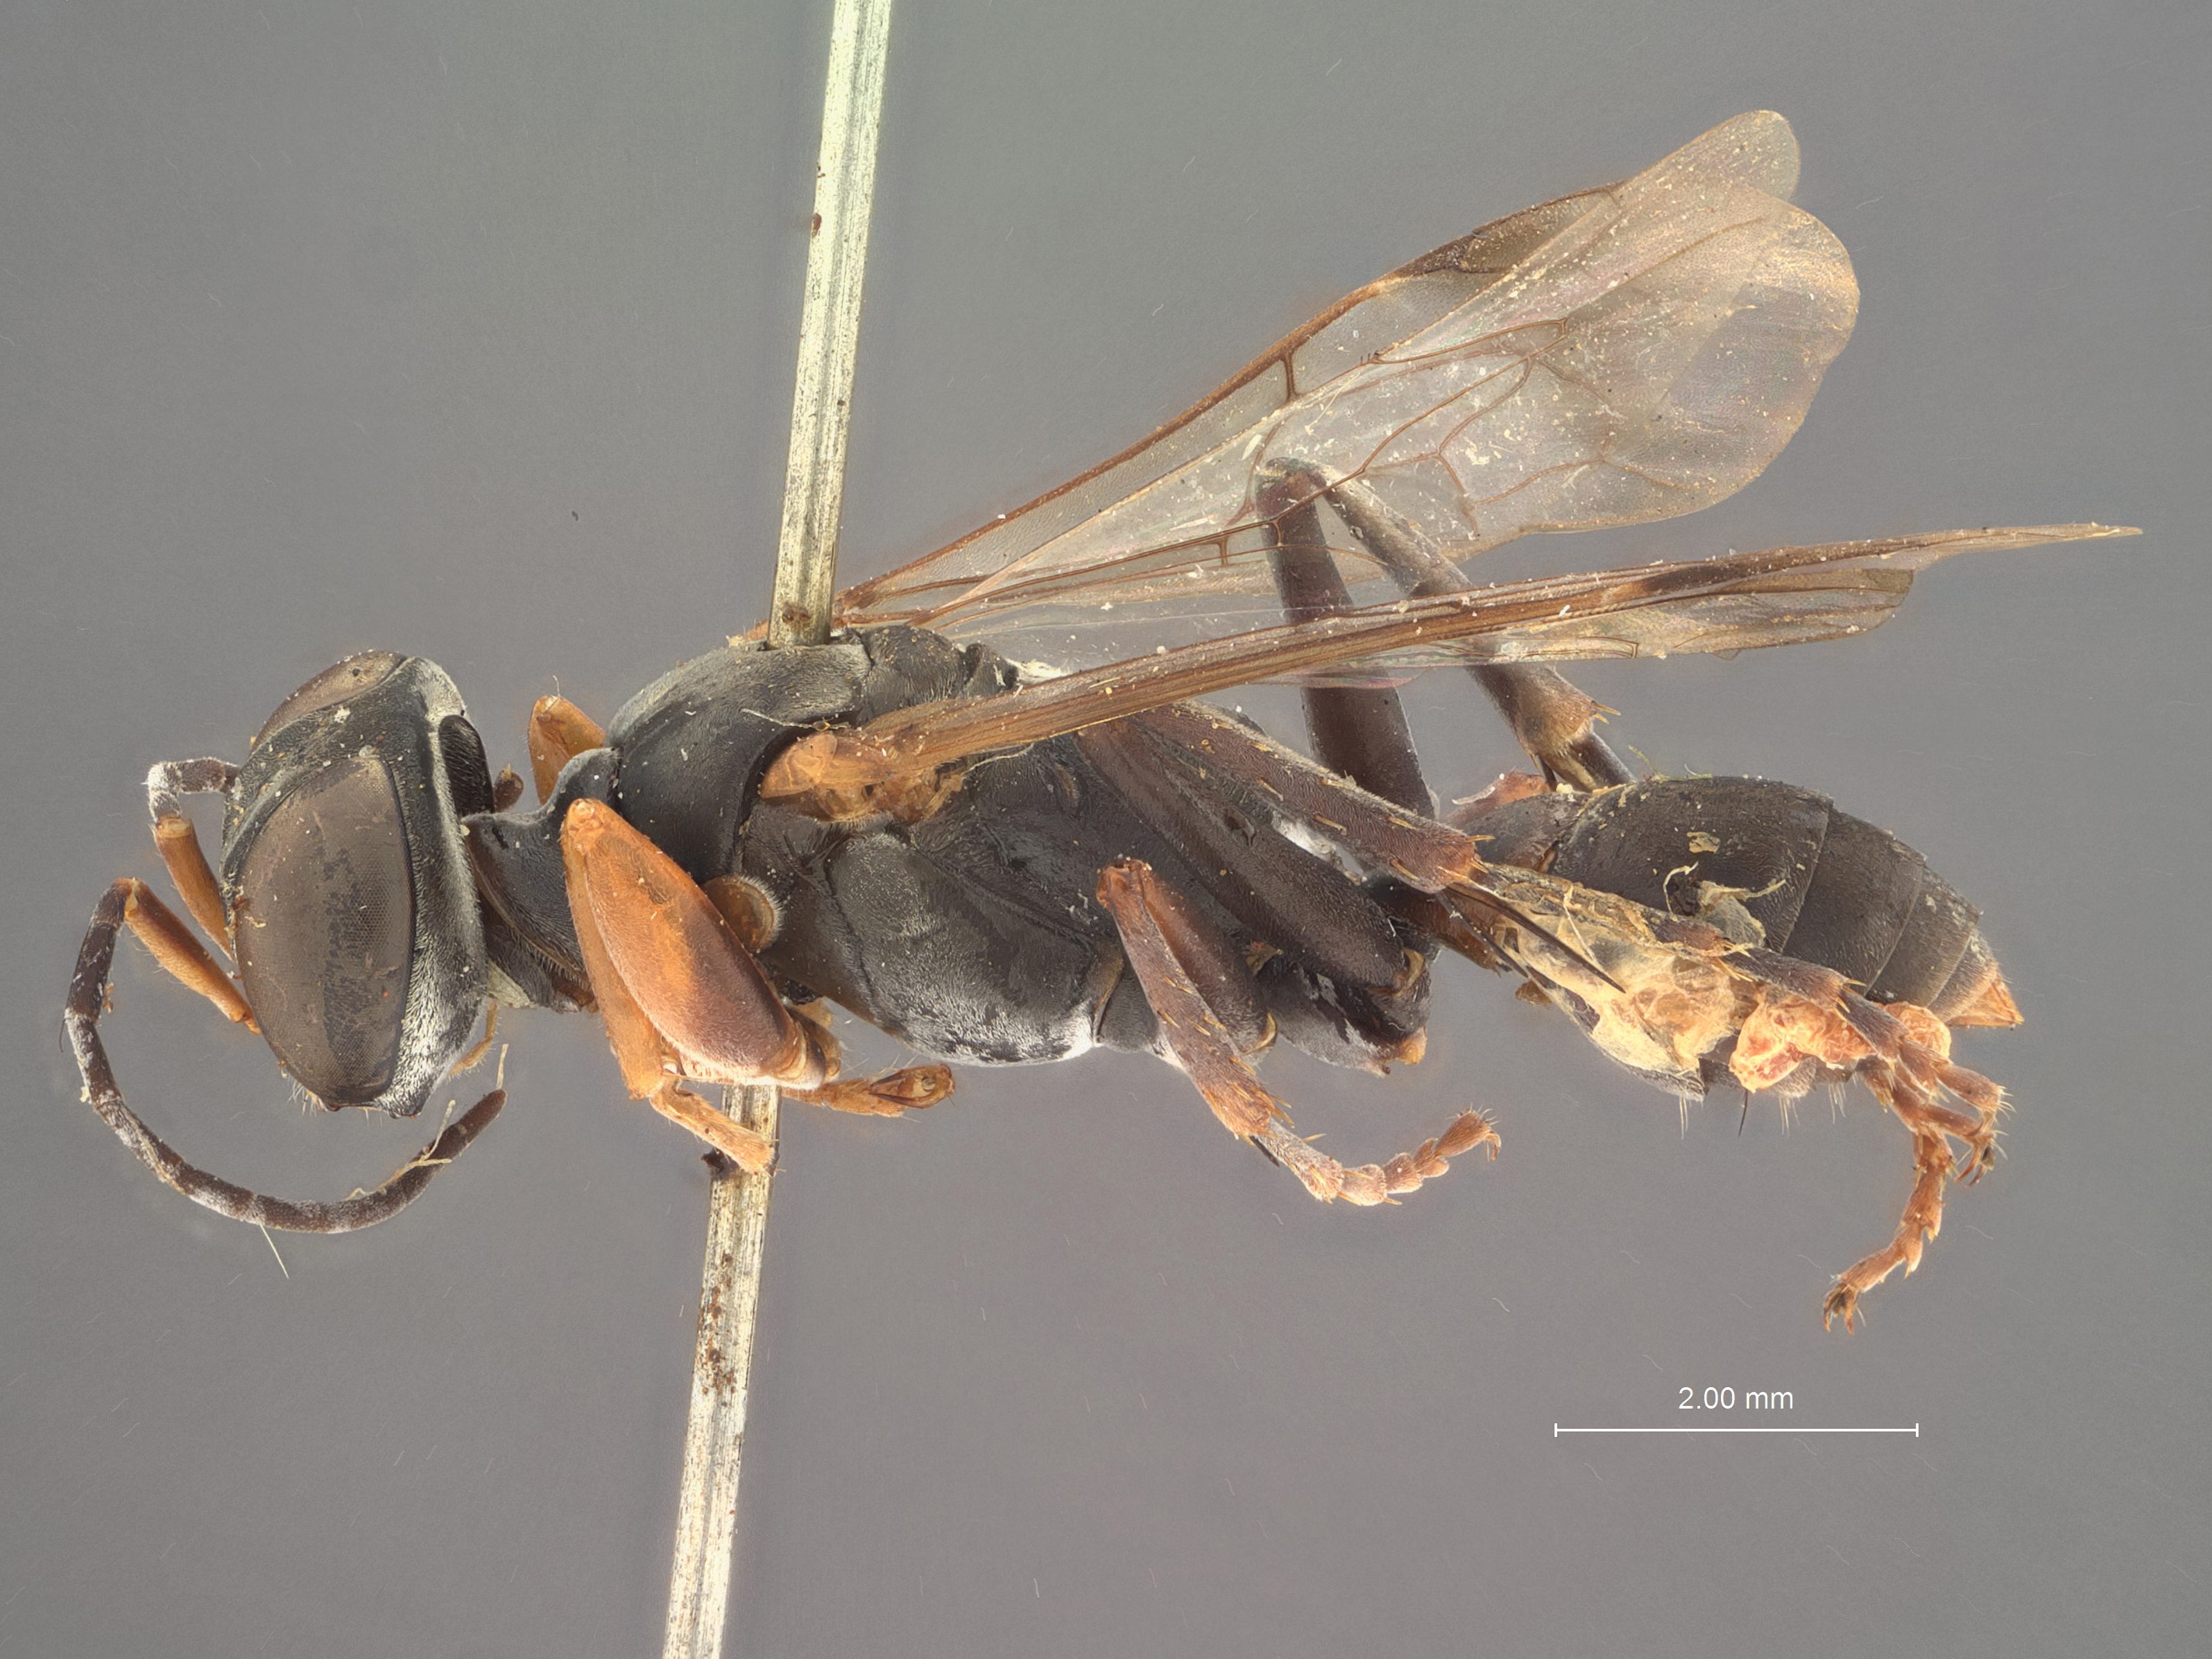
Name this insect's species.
Dicranorhina luzonensis
